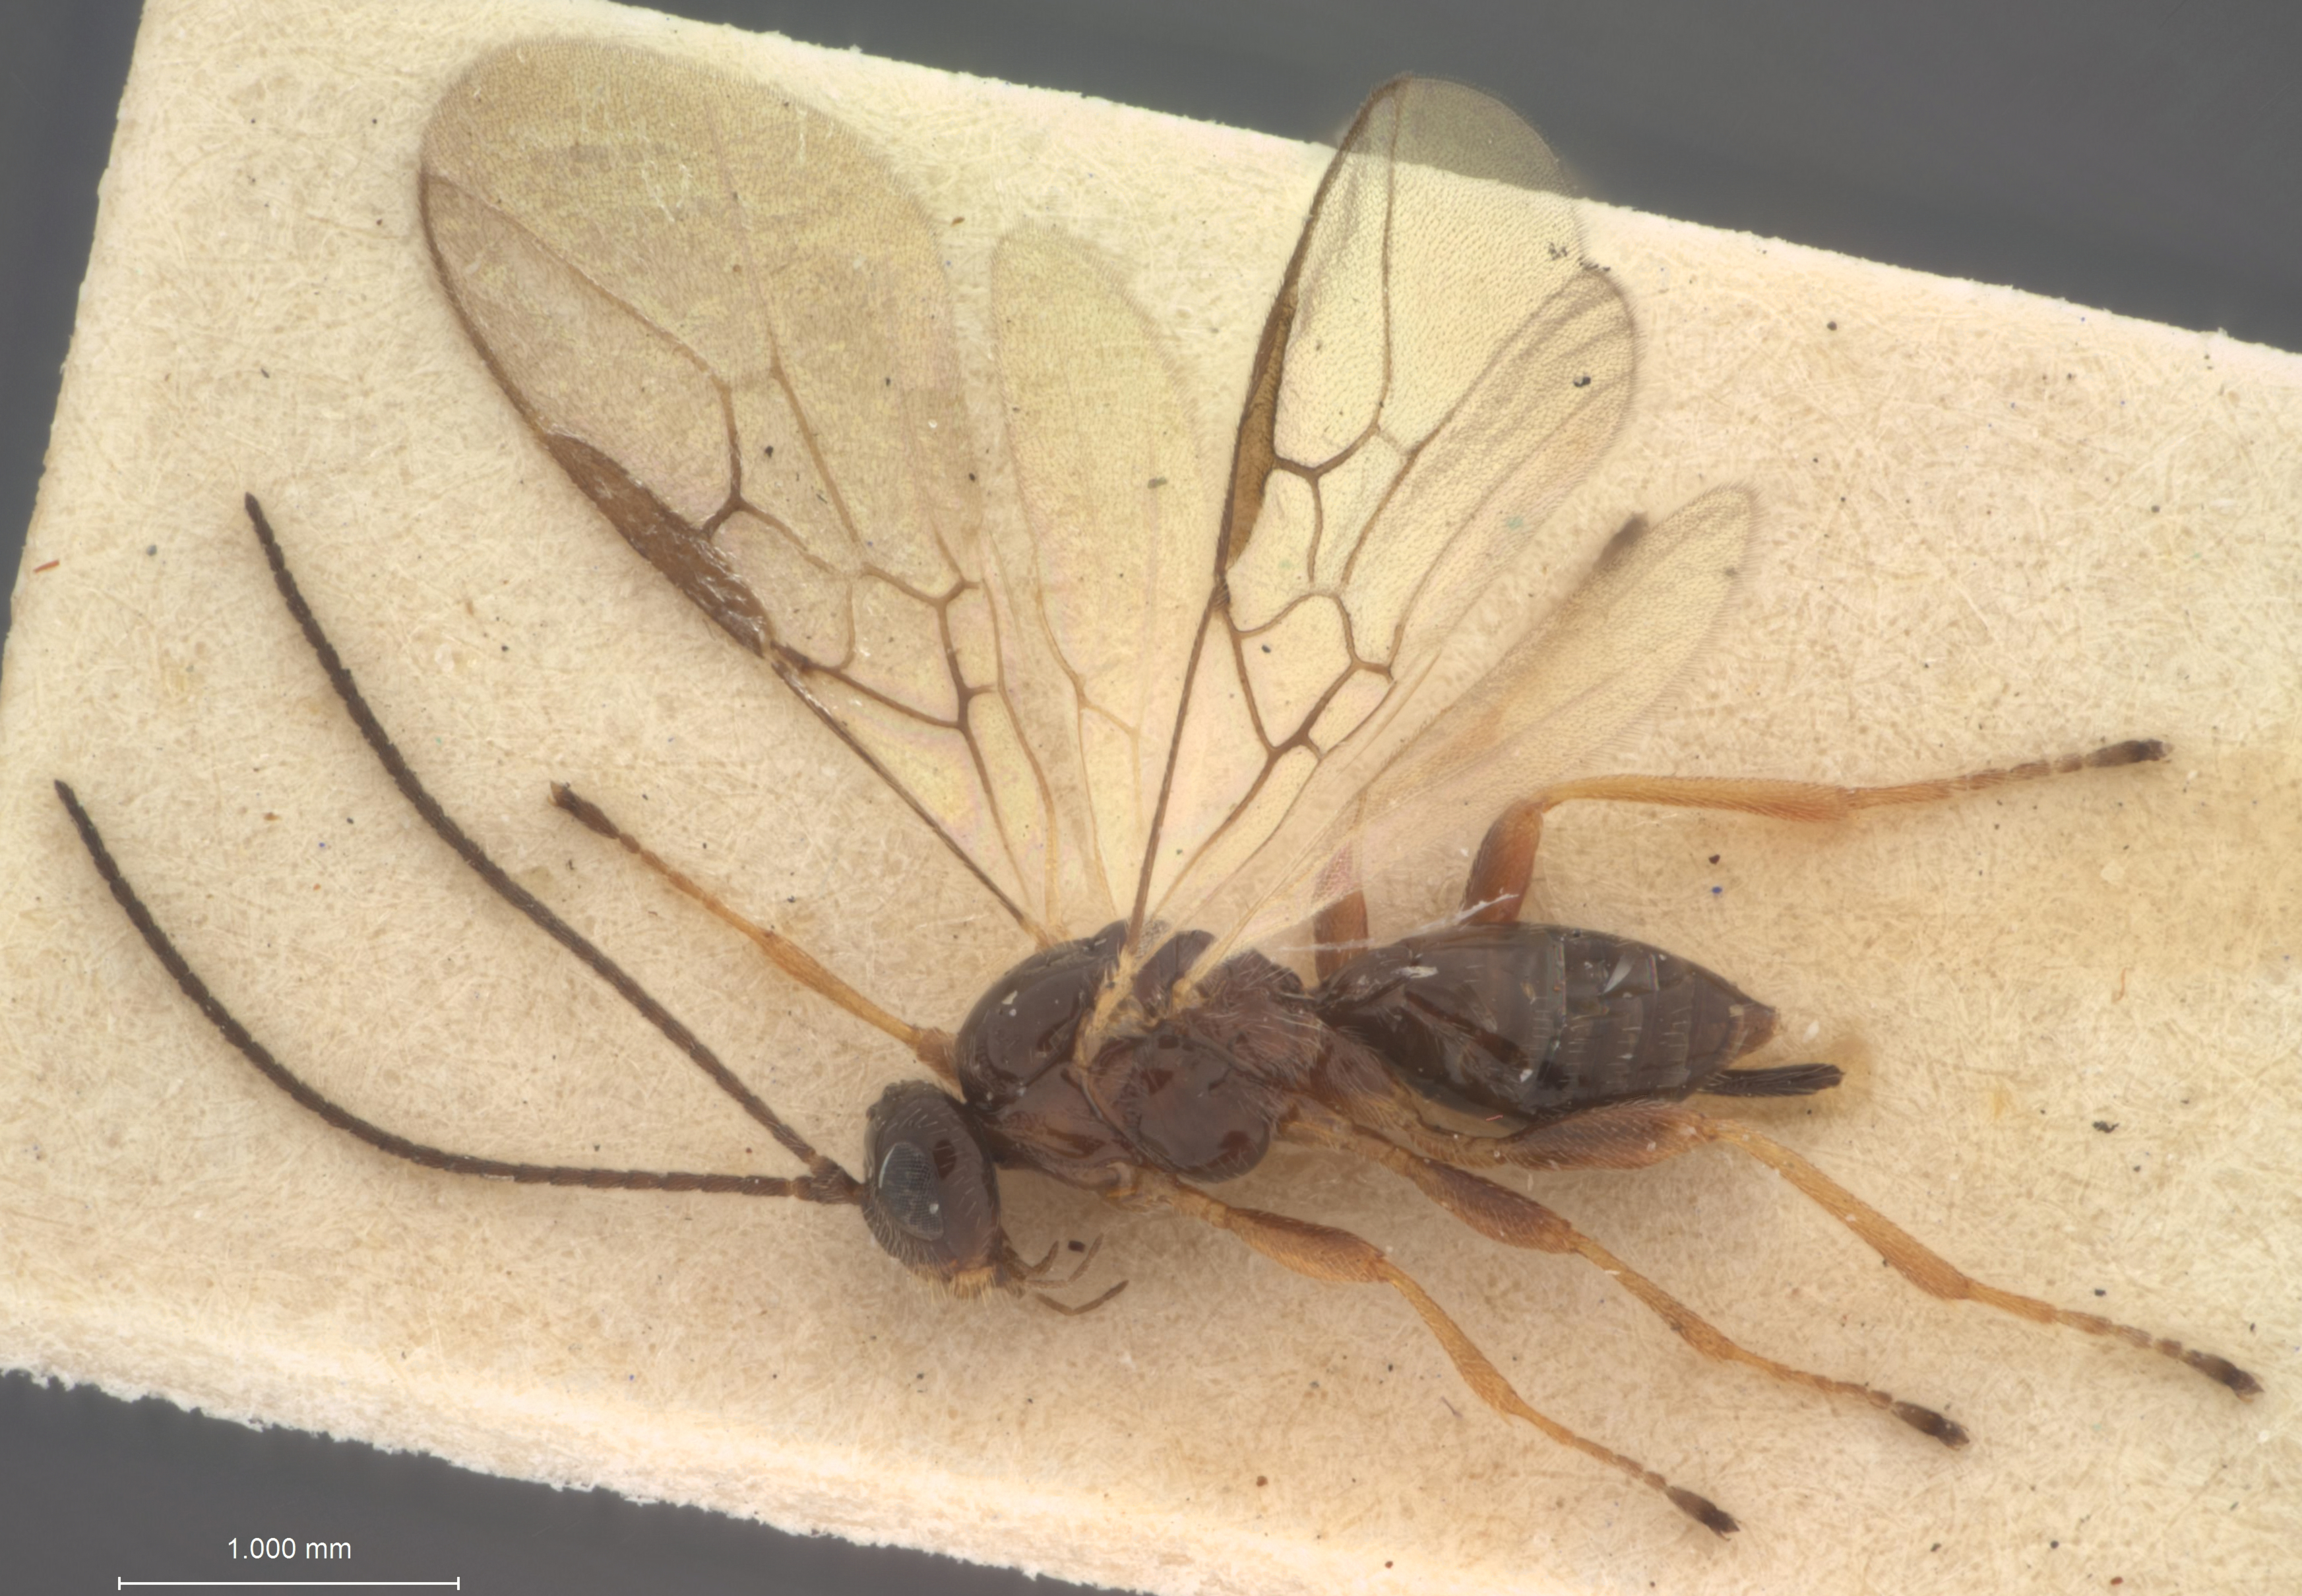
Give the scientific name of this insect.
Opius nitidus
